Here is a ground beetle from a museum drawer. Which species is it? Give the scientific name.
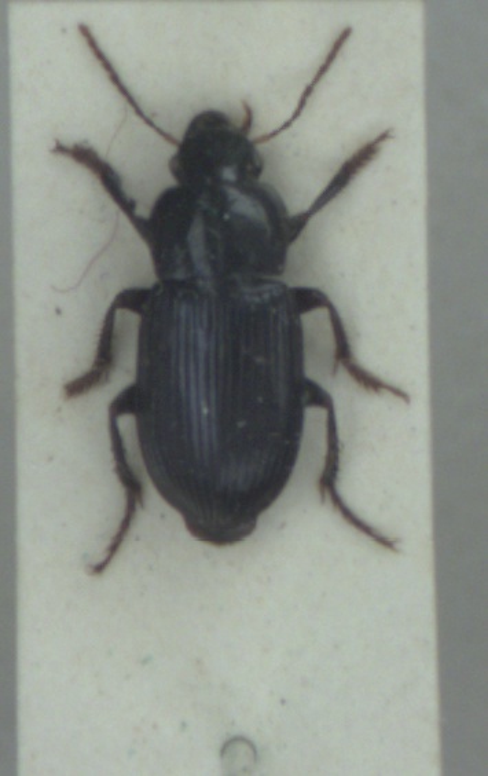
Harpalus rufipalpis
